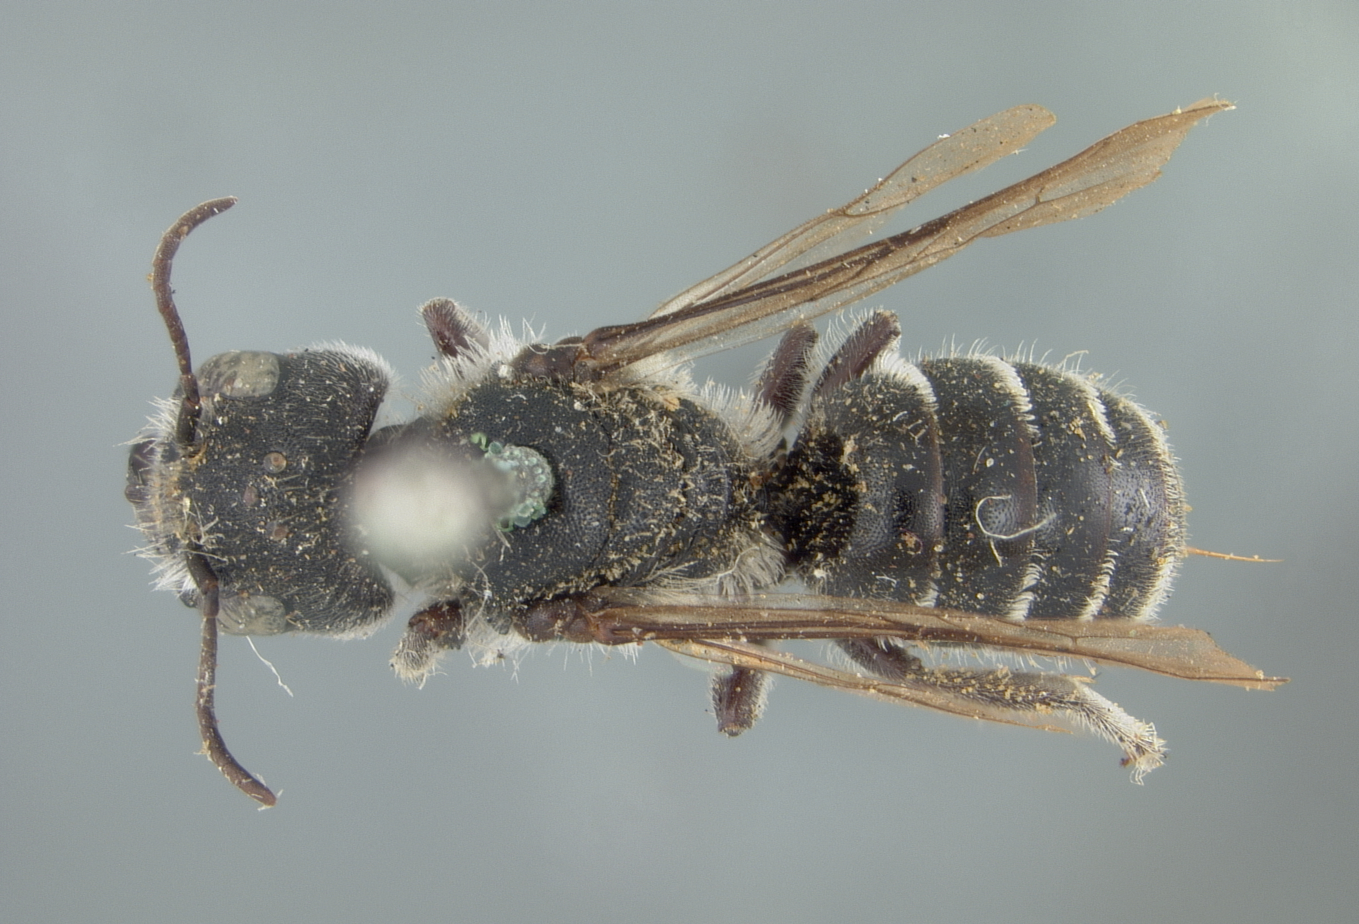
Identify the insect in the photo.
Chelynia rubifloris
